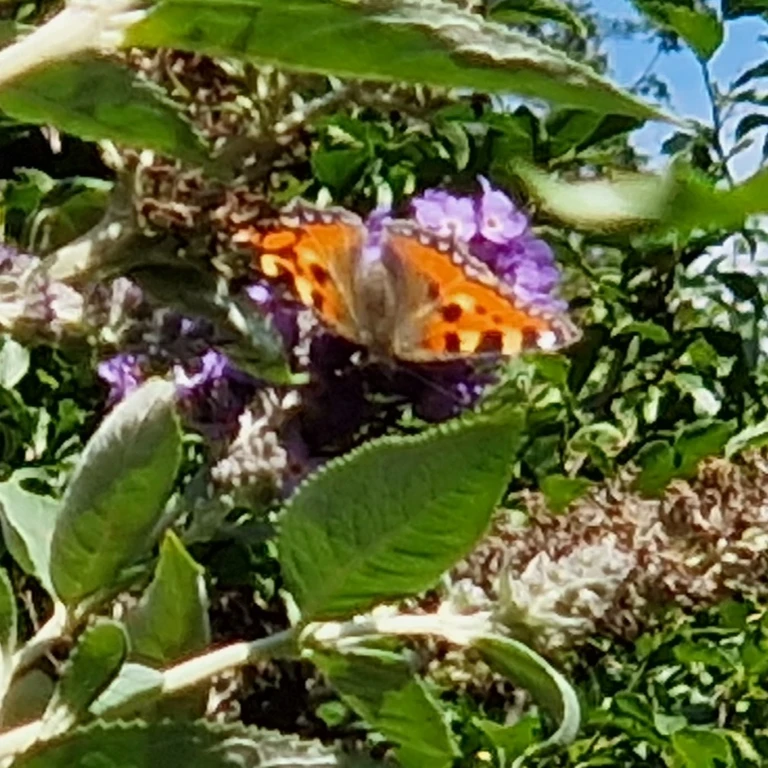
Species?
Aglais urticae
